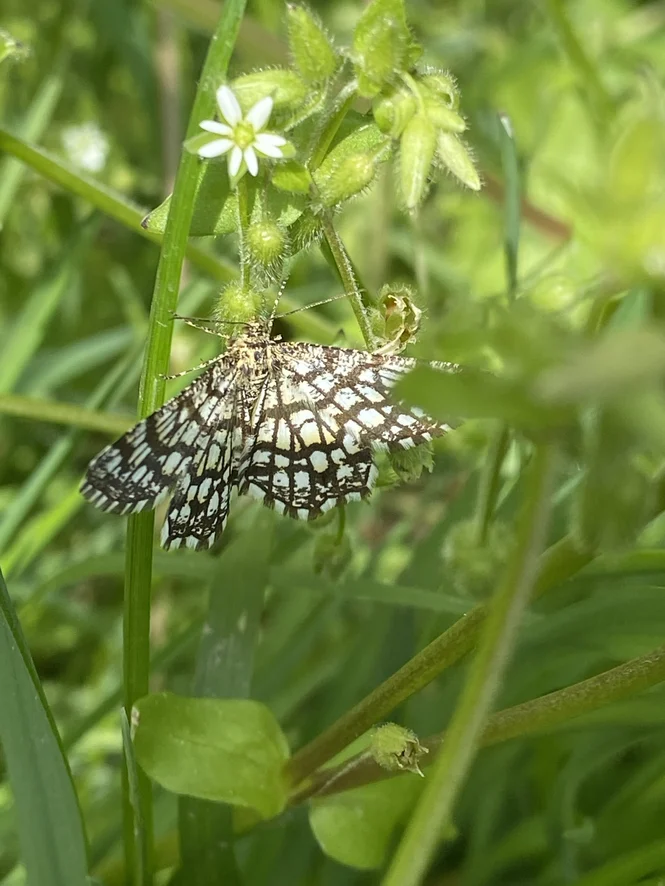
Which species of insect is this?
Chiasmia clathrata
